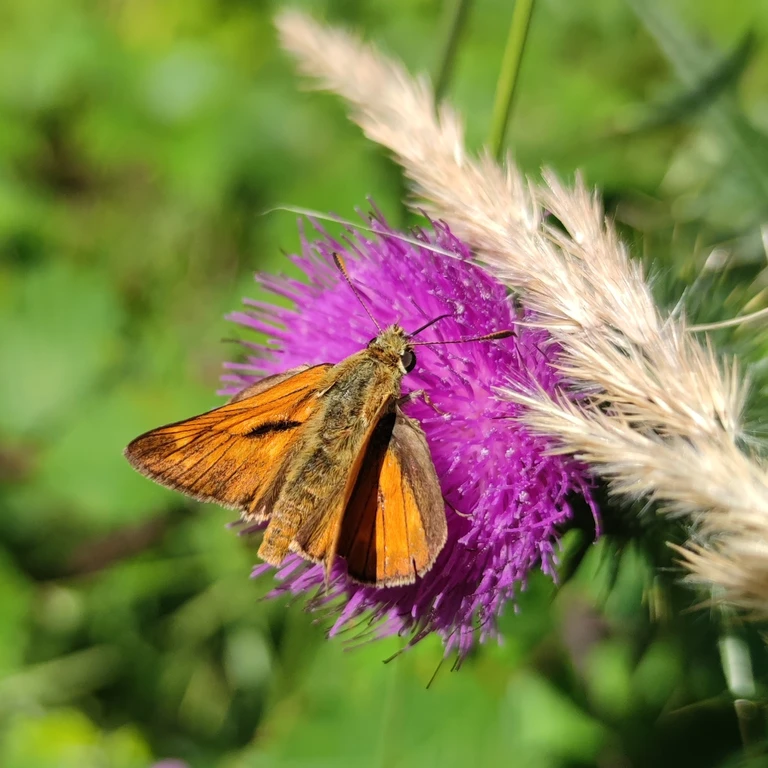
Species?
Ochlodes sylvanus (also Ochlodes venata)
